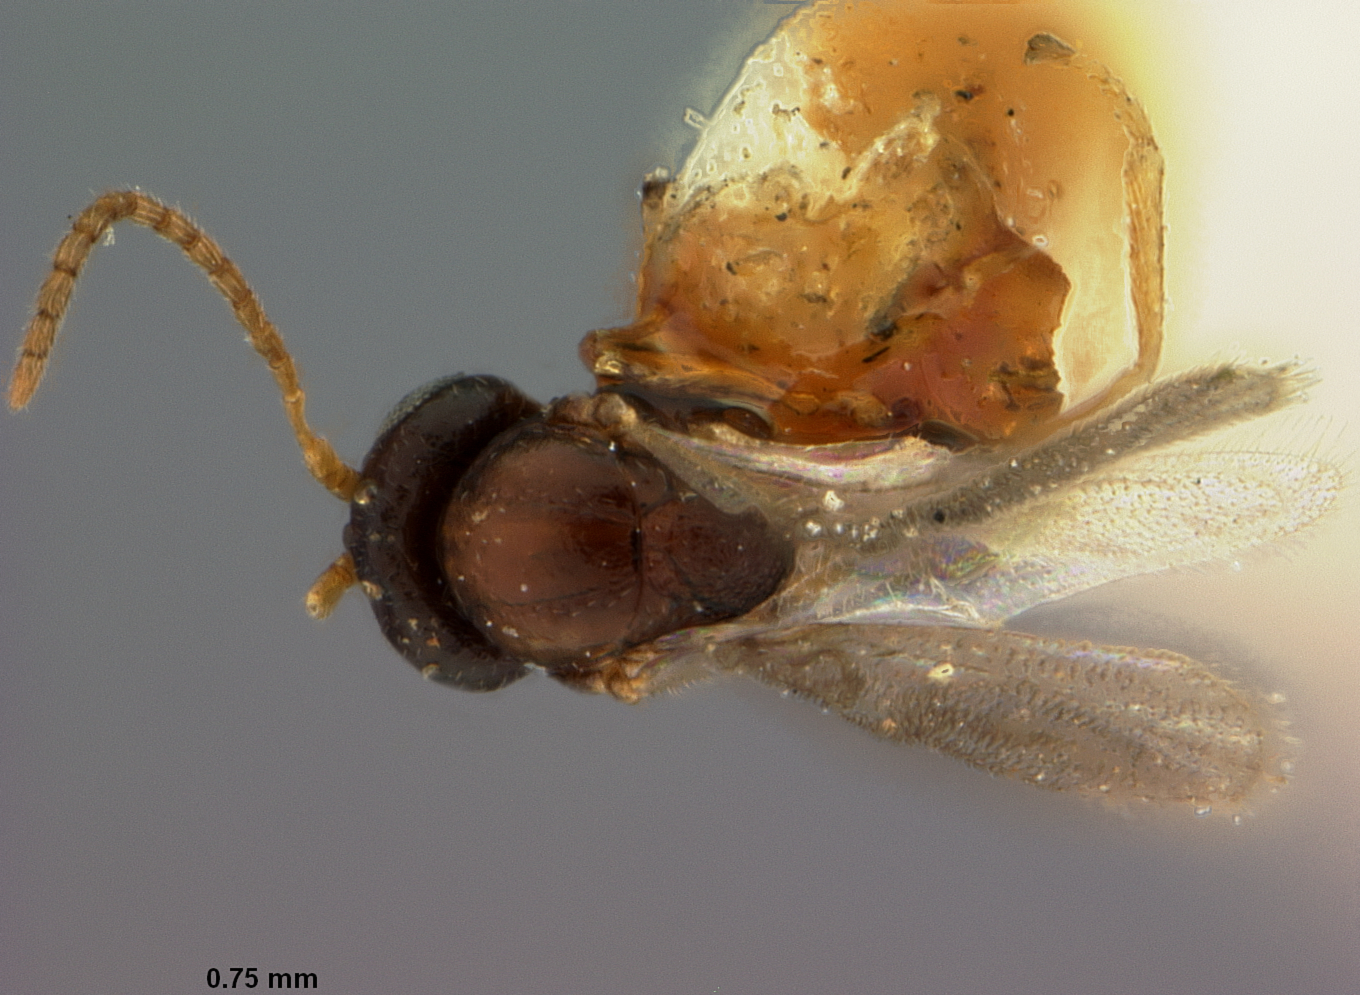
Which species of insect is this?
Neuroterus longipennis
